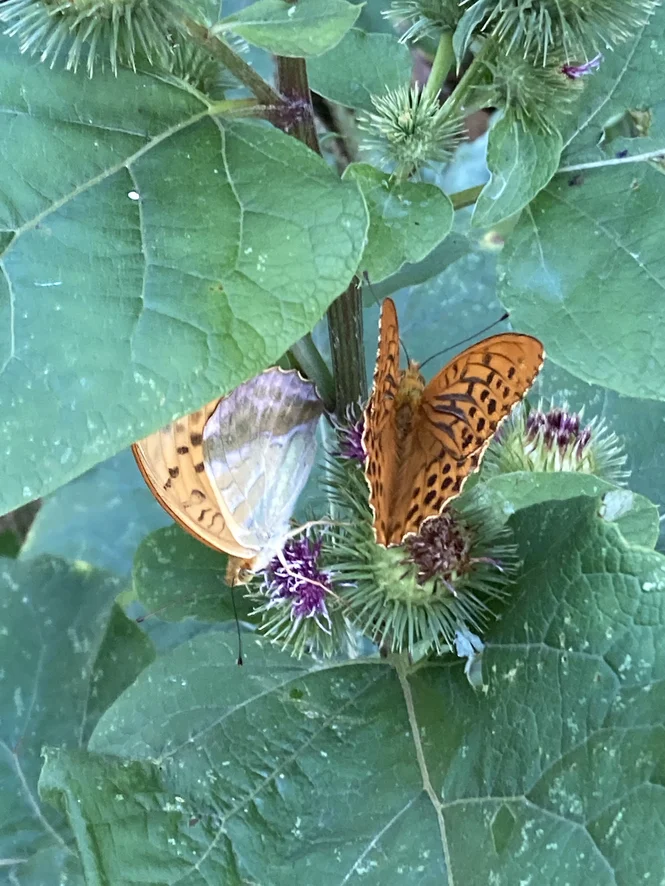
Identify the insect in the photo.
Argynnis paphia
